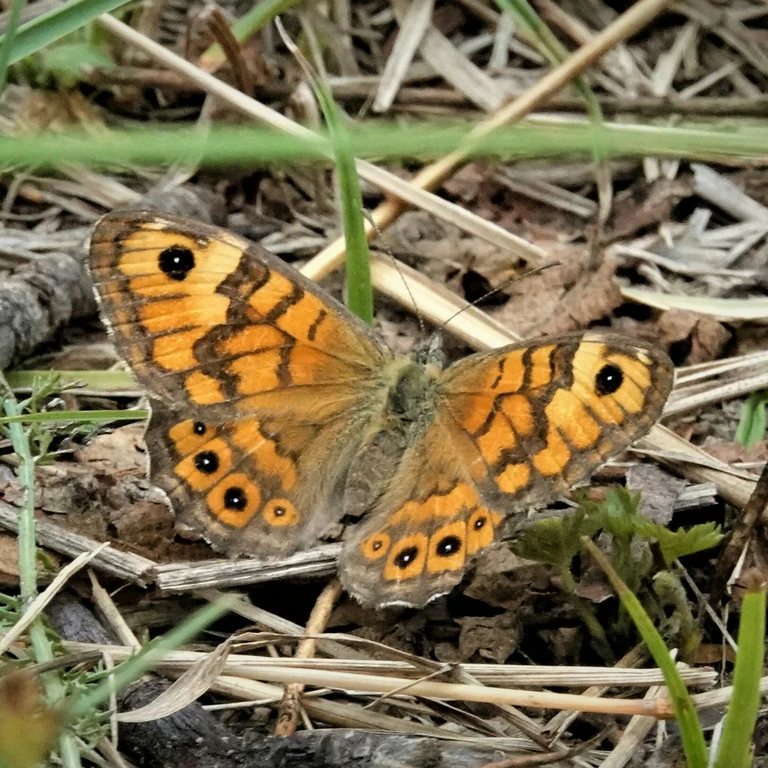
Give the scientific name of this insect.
Lasiommata megera (also Pararge megera)
